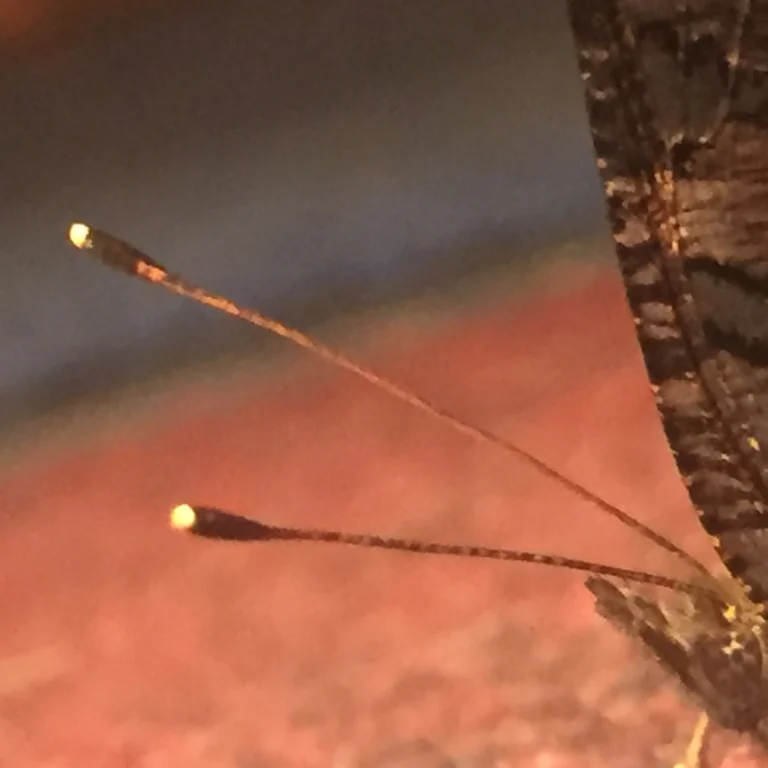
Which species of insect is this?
Aglais io
